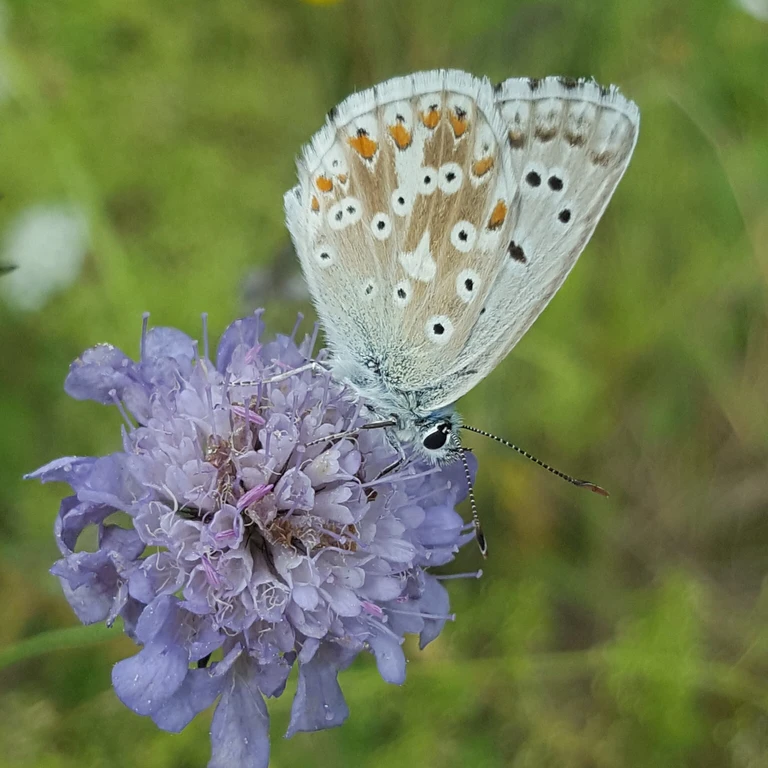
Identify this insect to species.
Lysandra coridon
